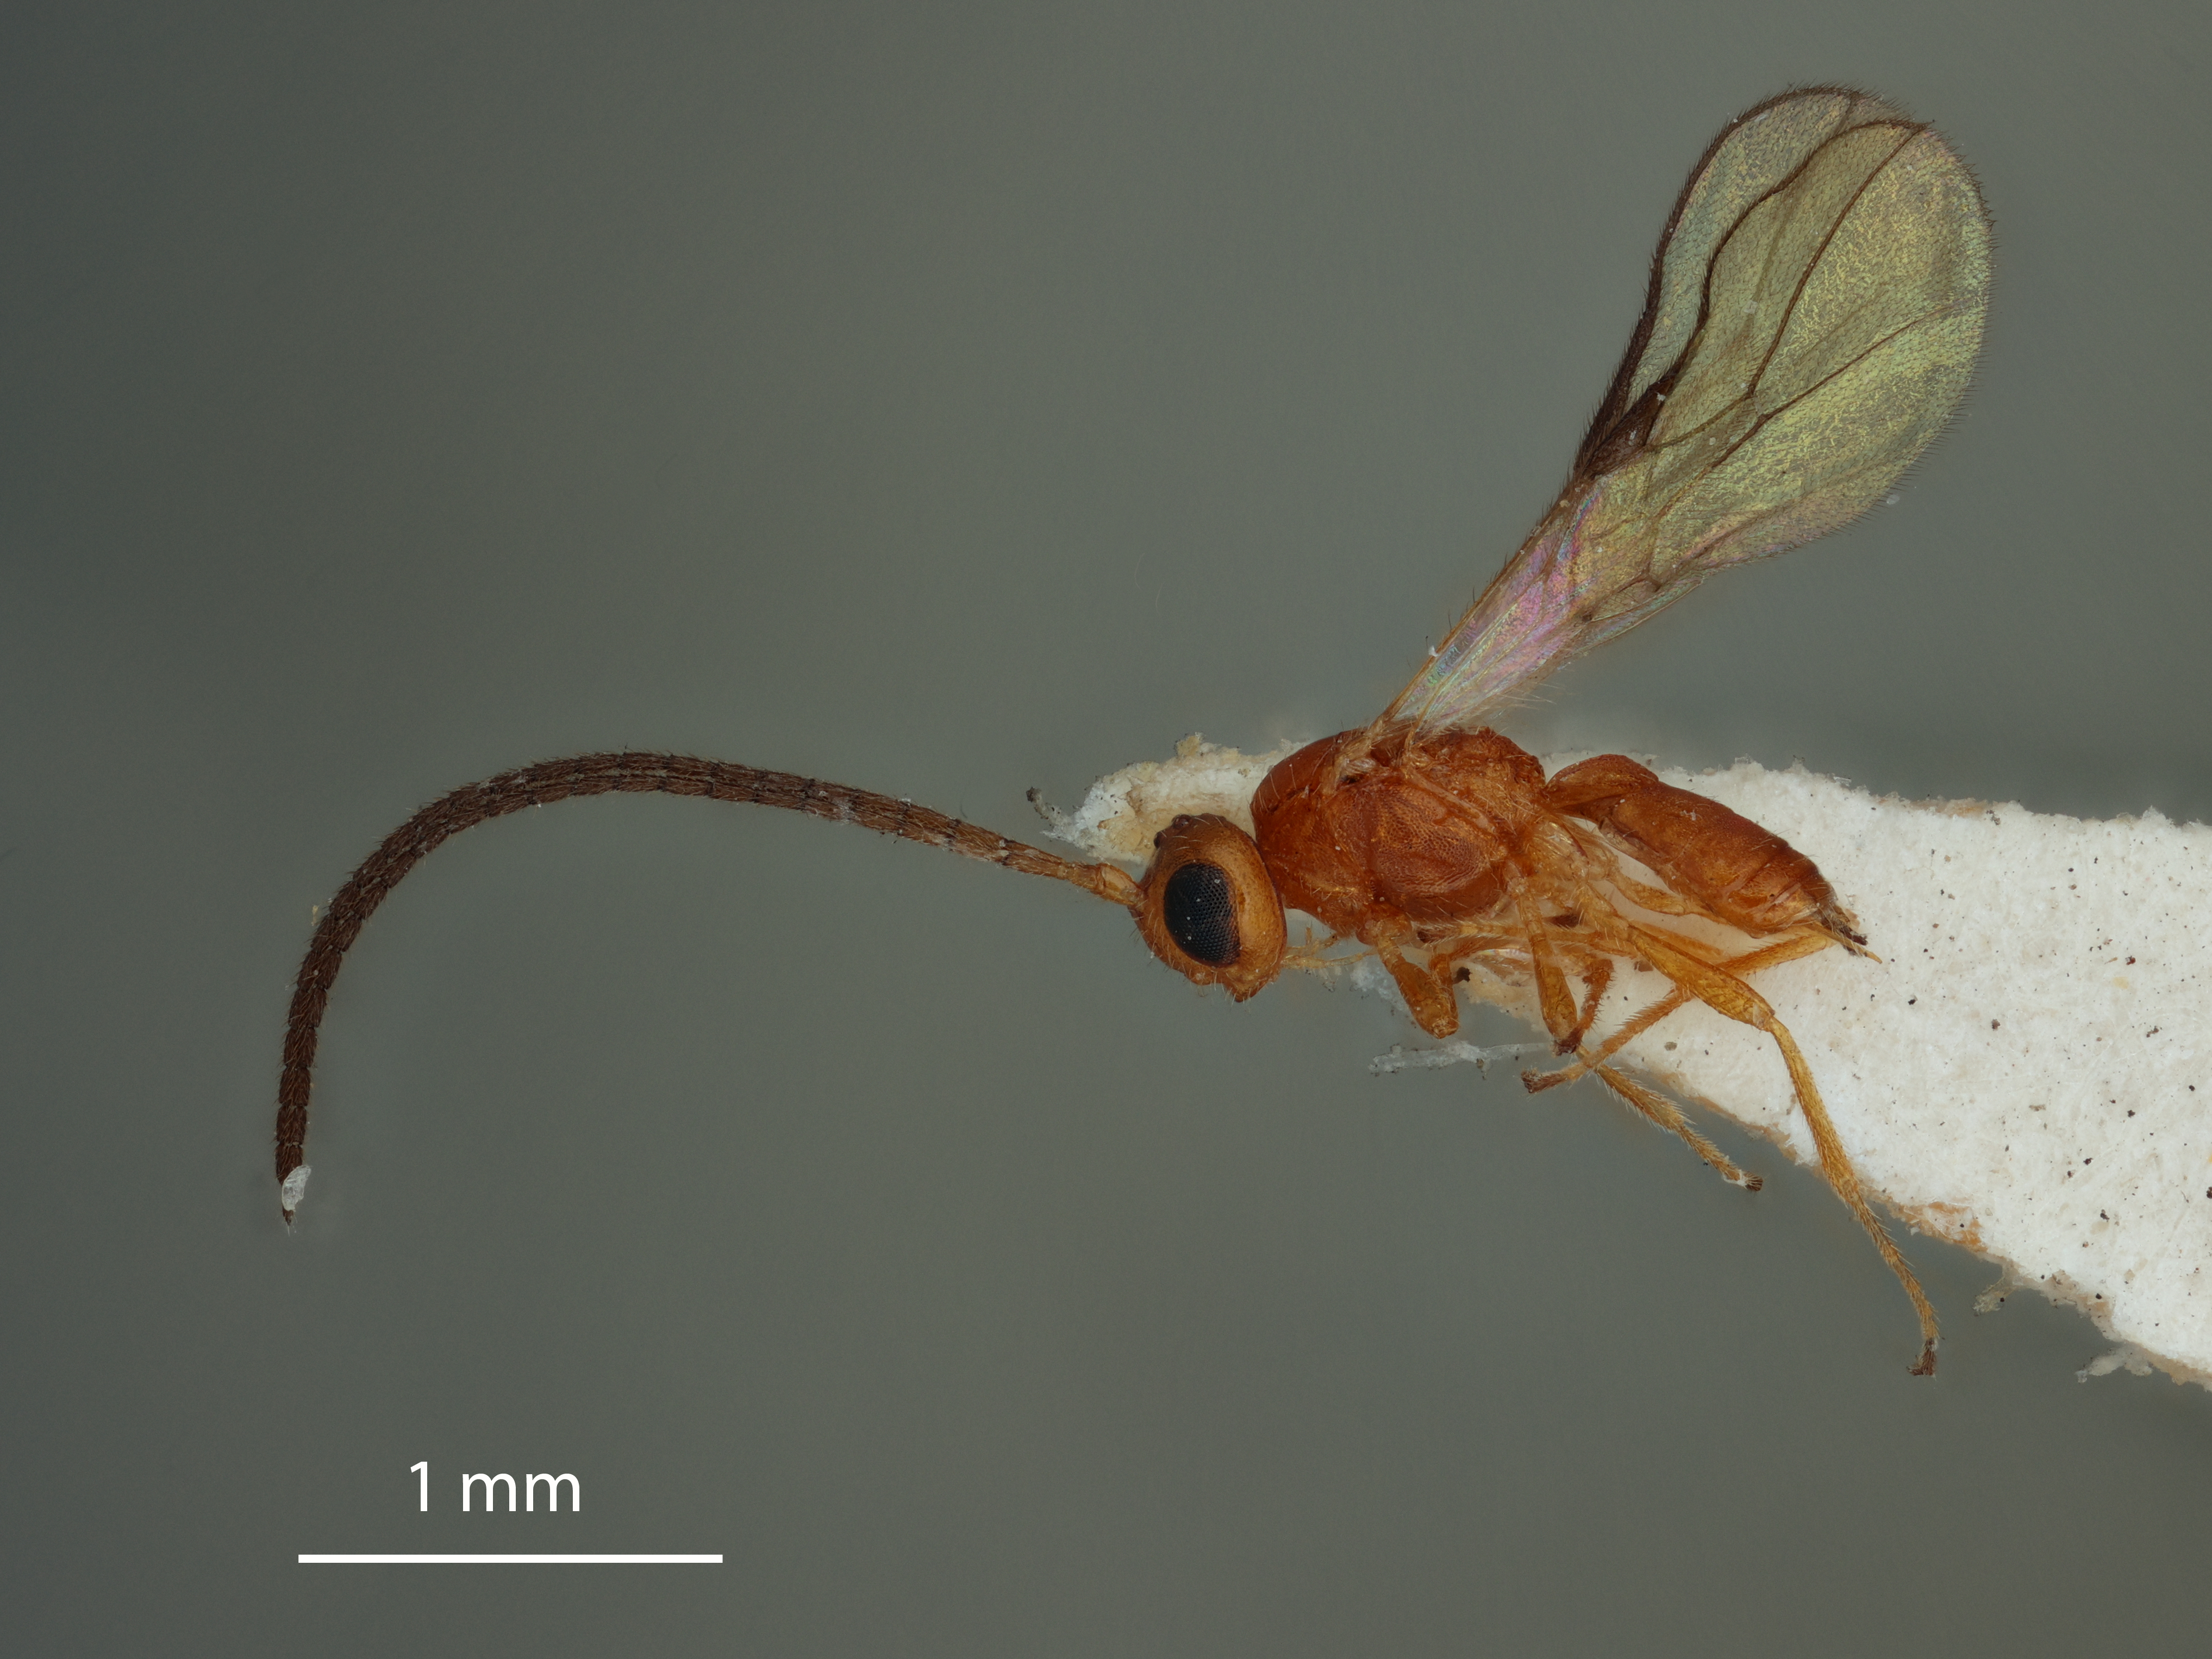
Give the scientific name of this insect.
Opius hoffmanni
